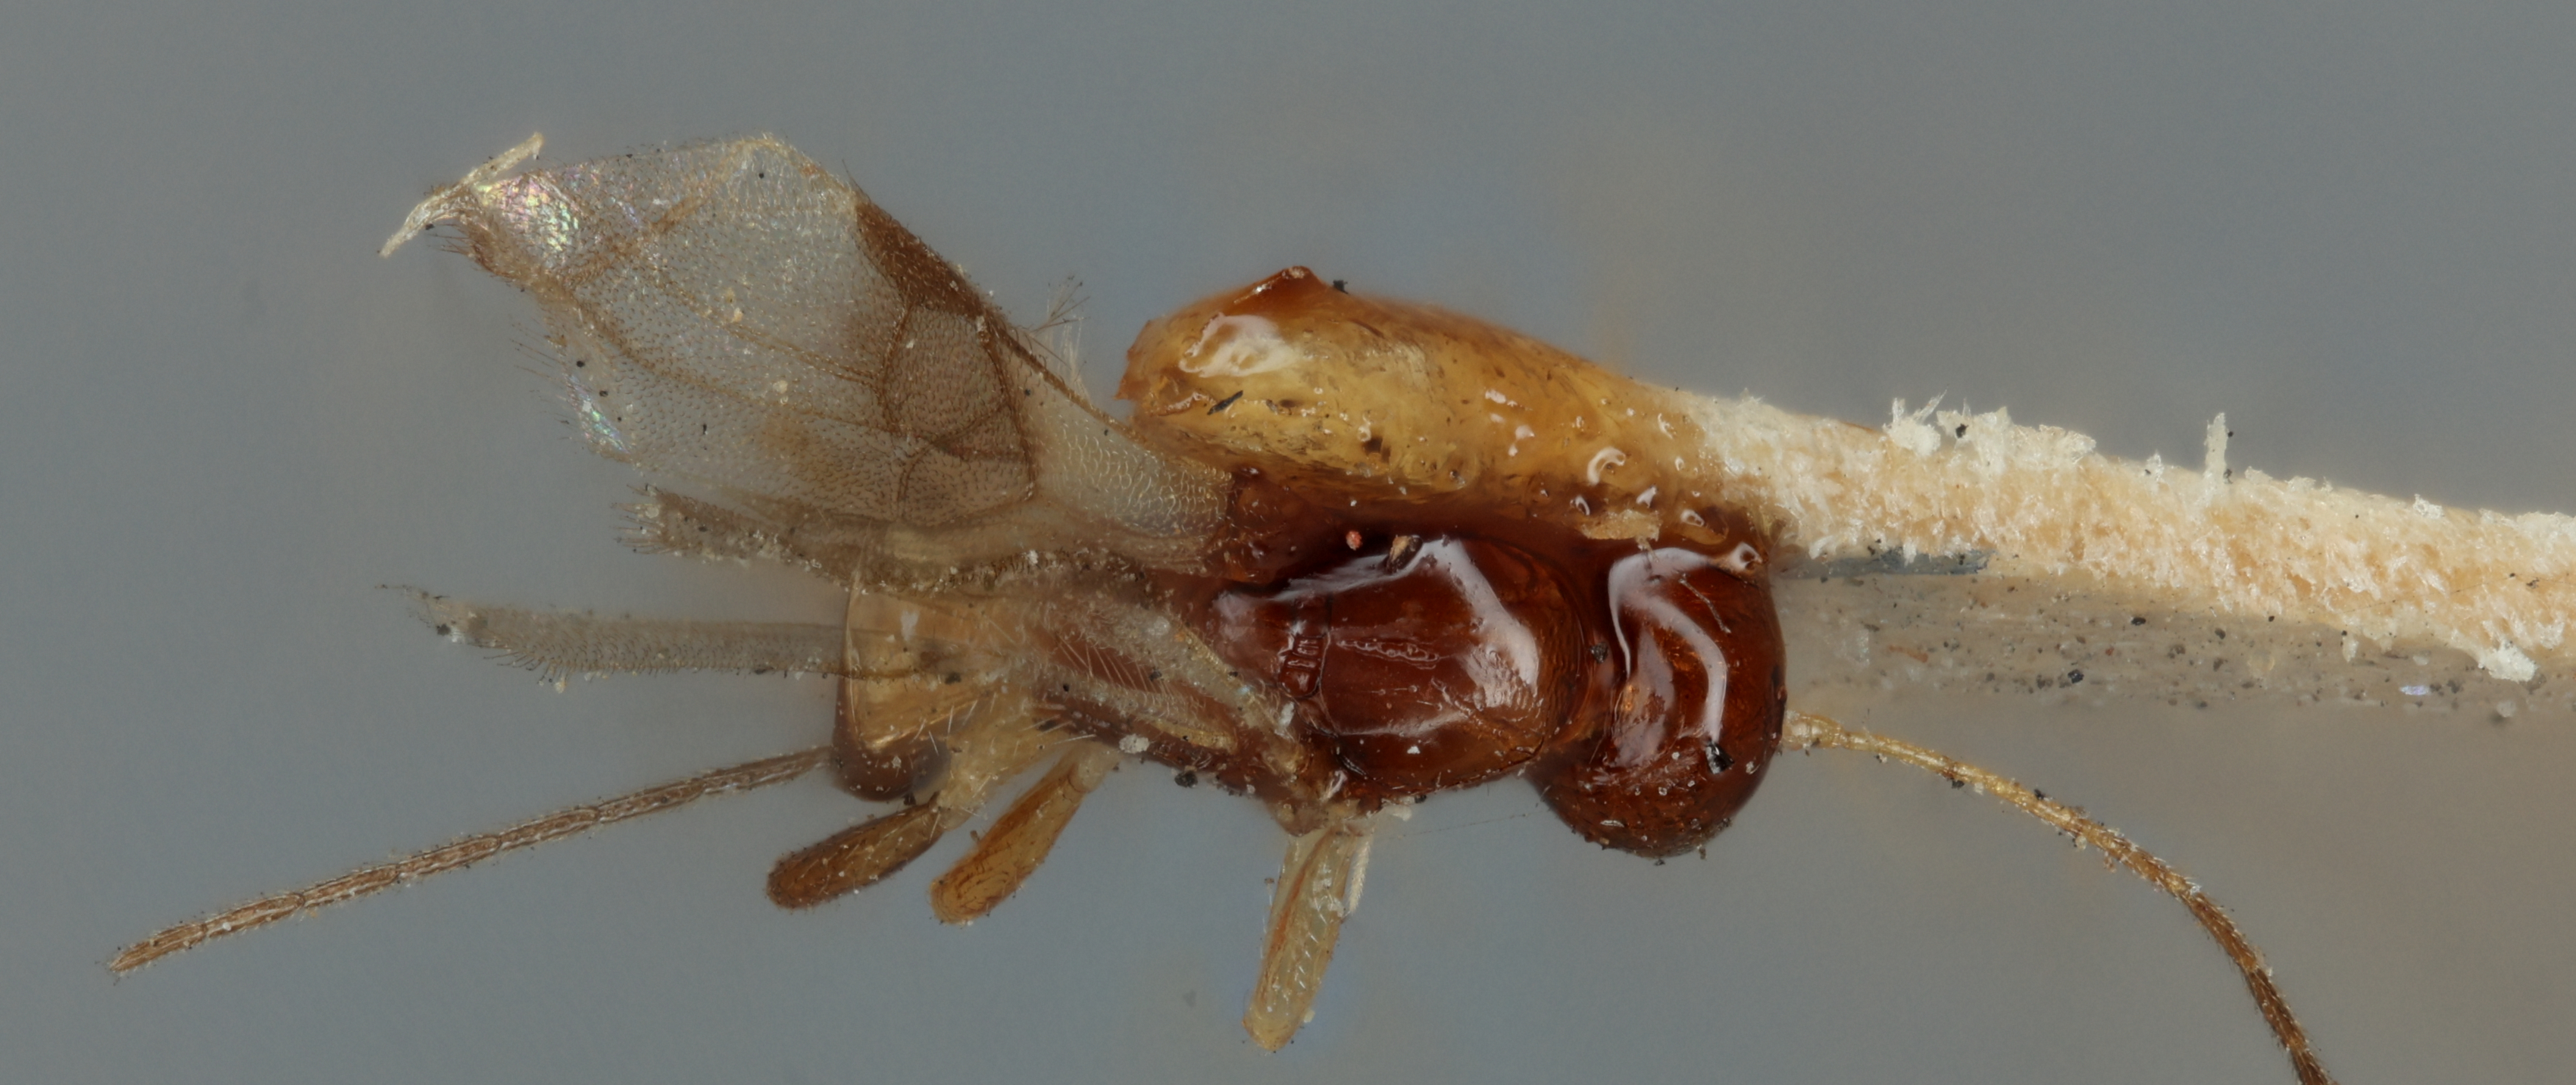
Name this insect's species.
Ecphylus lepturgi
